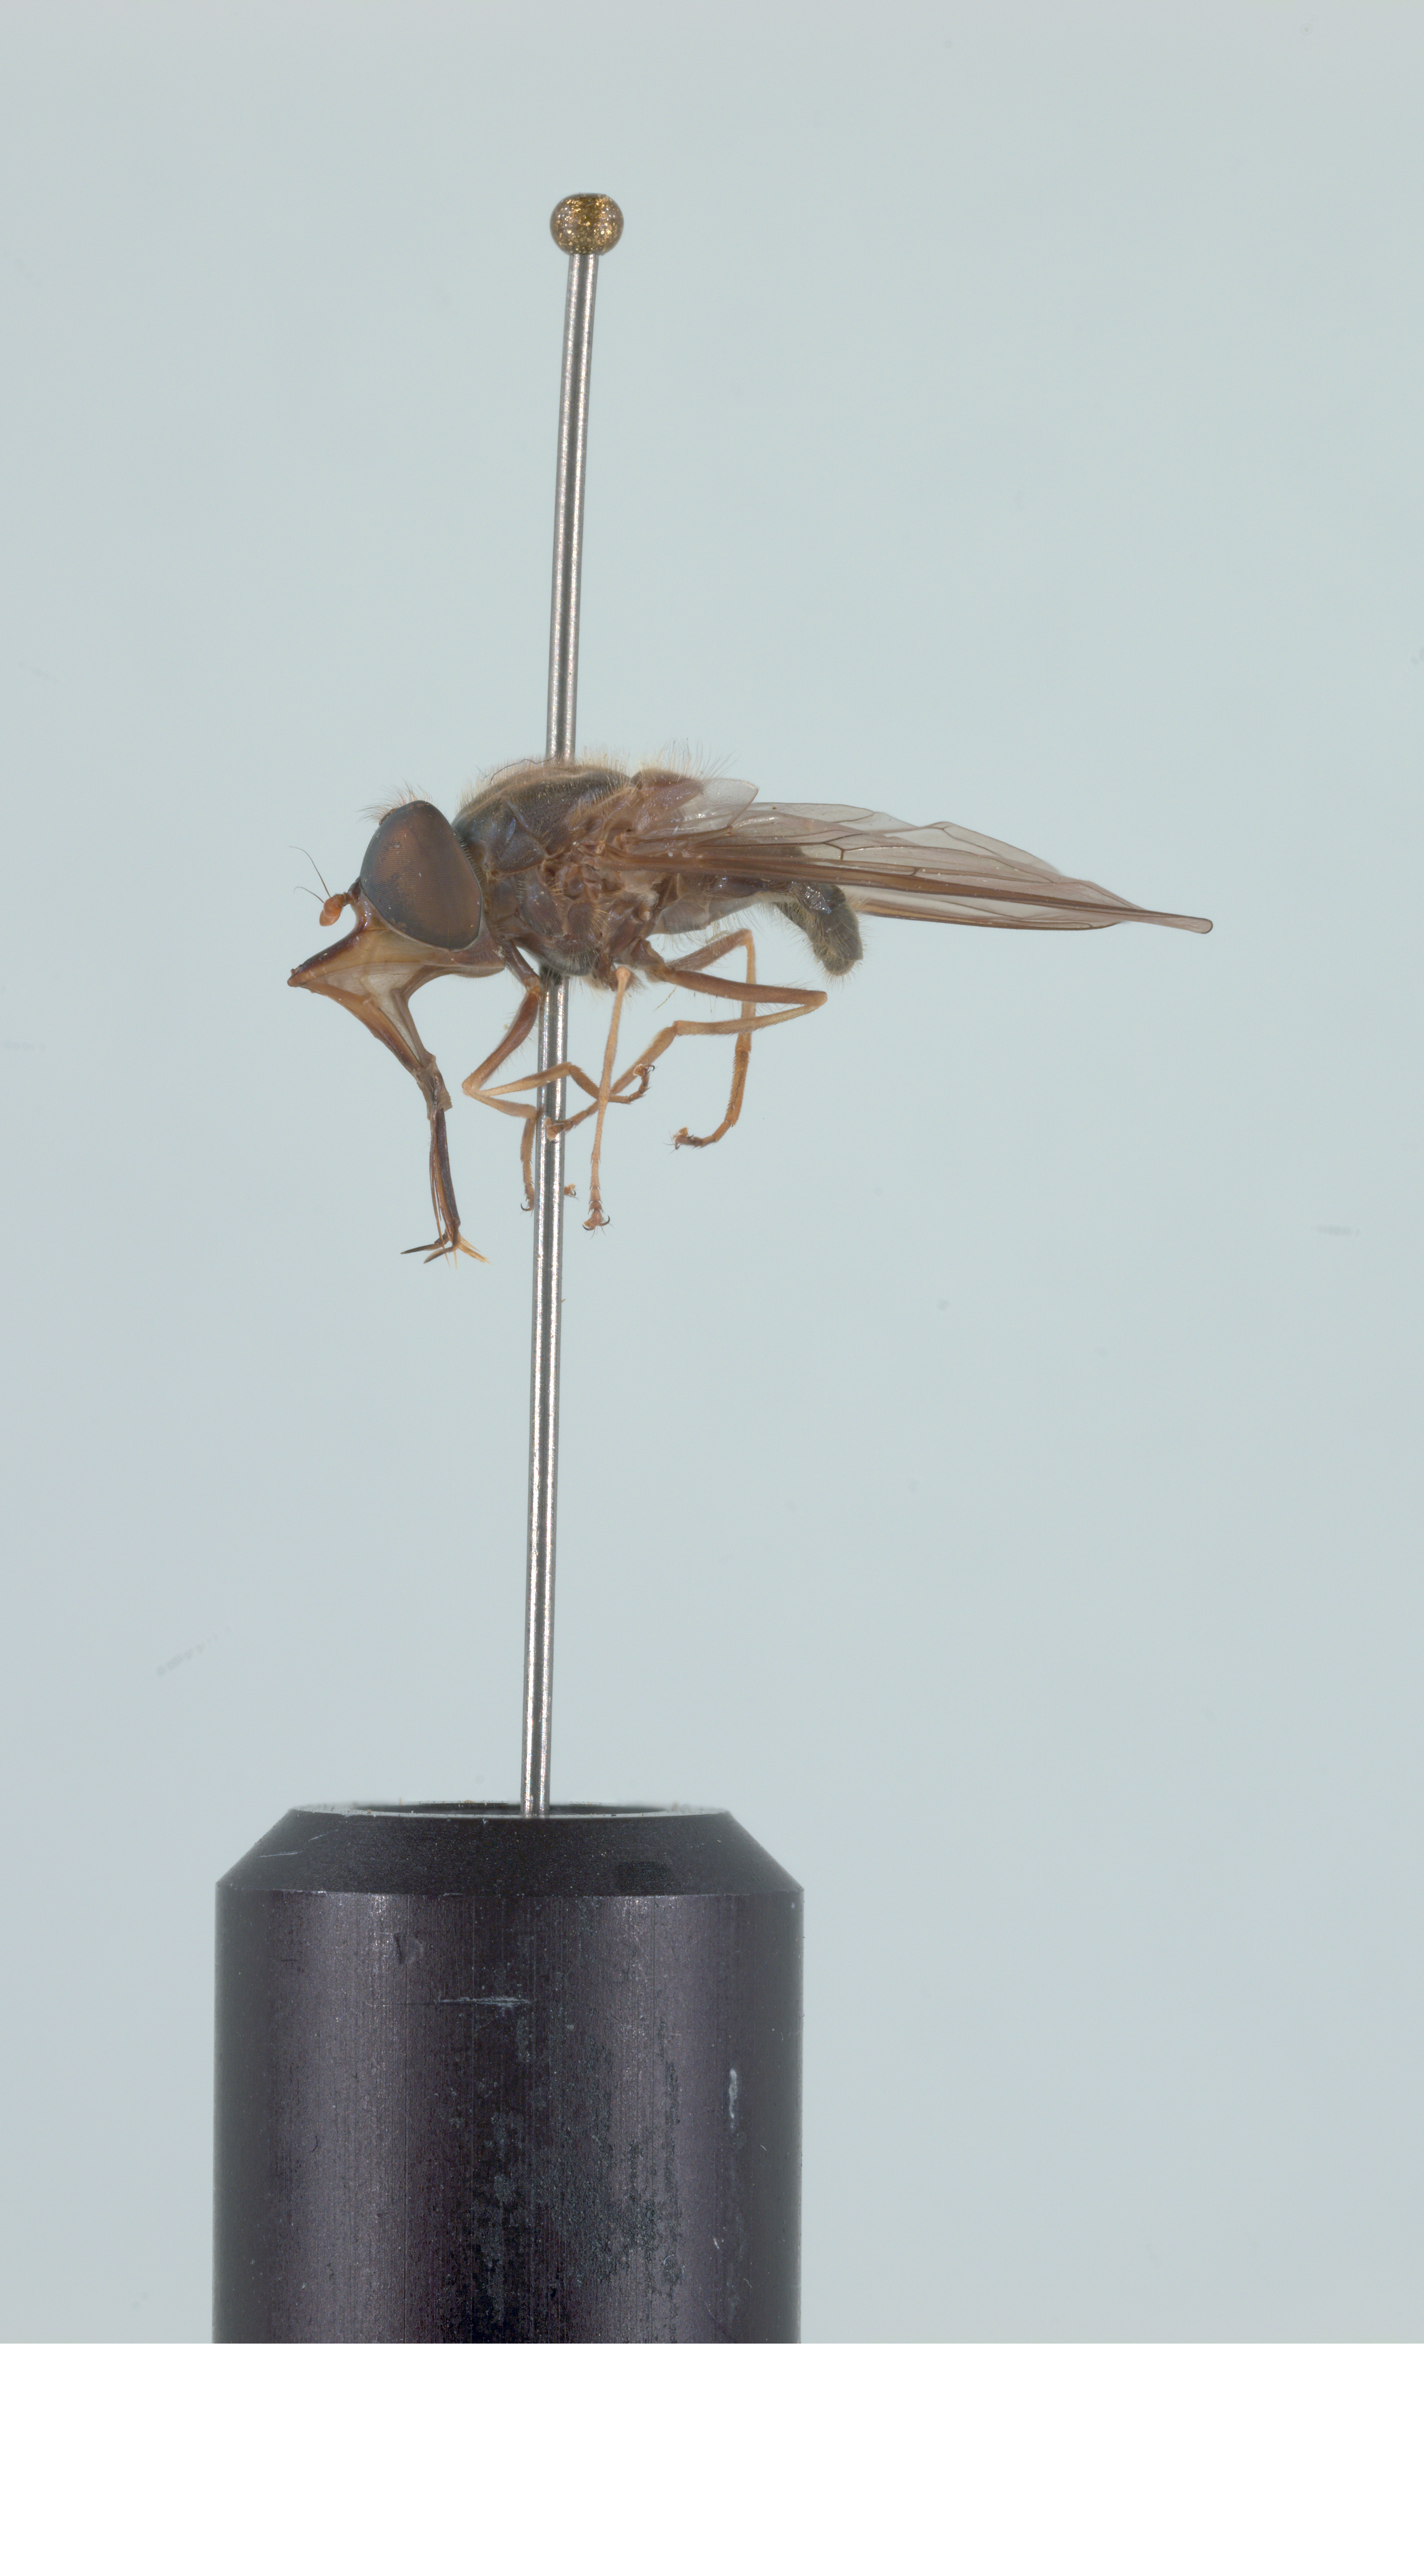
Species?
Rhingia fuscipes
